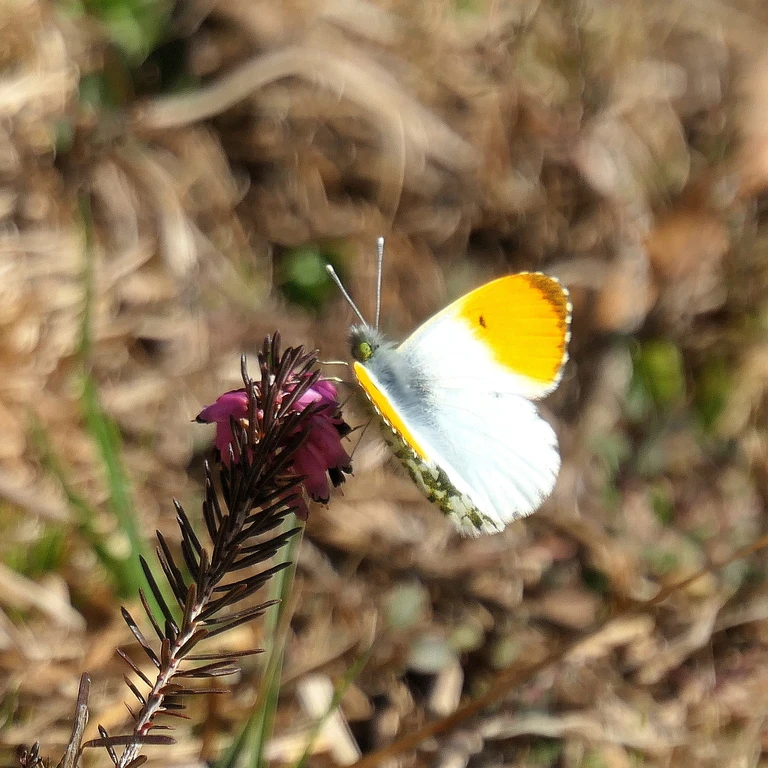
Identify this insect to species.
Anthocharis cardamines
